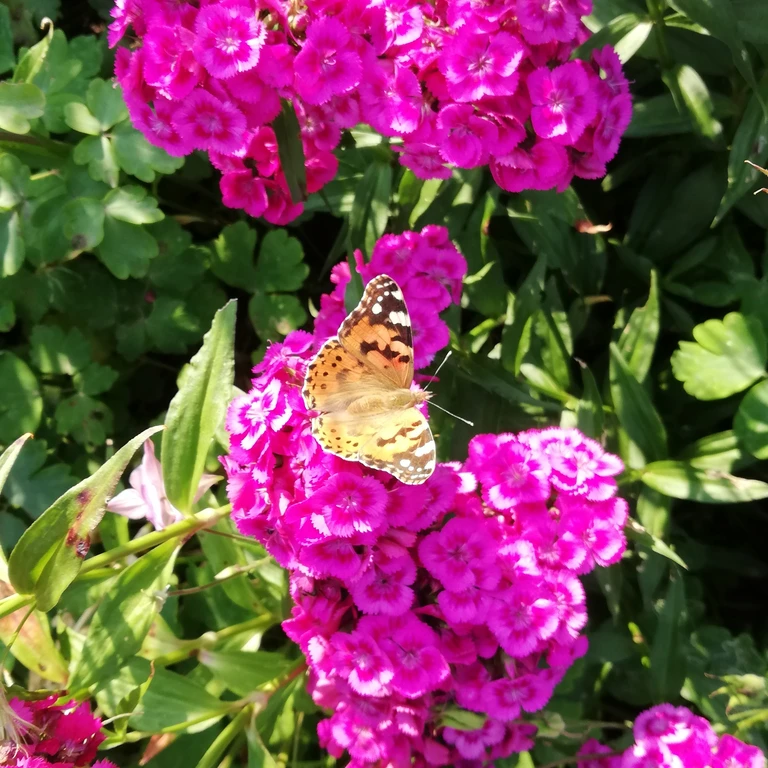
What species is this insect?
Vanessa cardui
